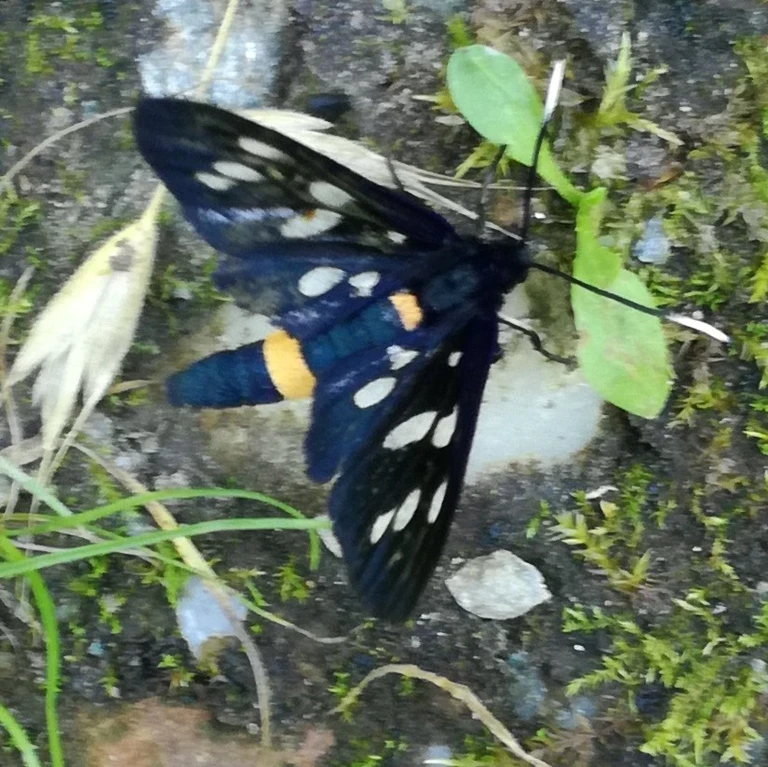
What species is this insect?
Amata phegea
